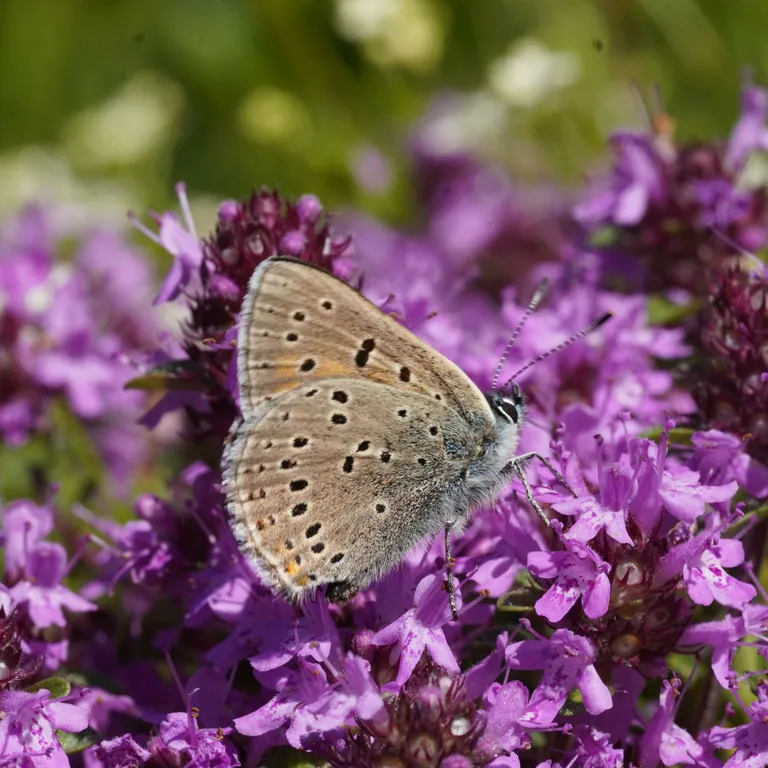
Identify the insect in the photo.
Lycaena hippothoe (also Palaeochrysophanus hippothoe)
